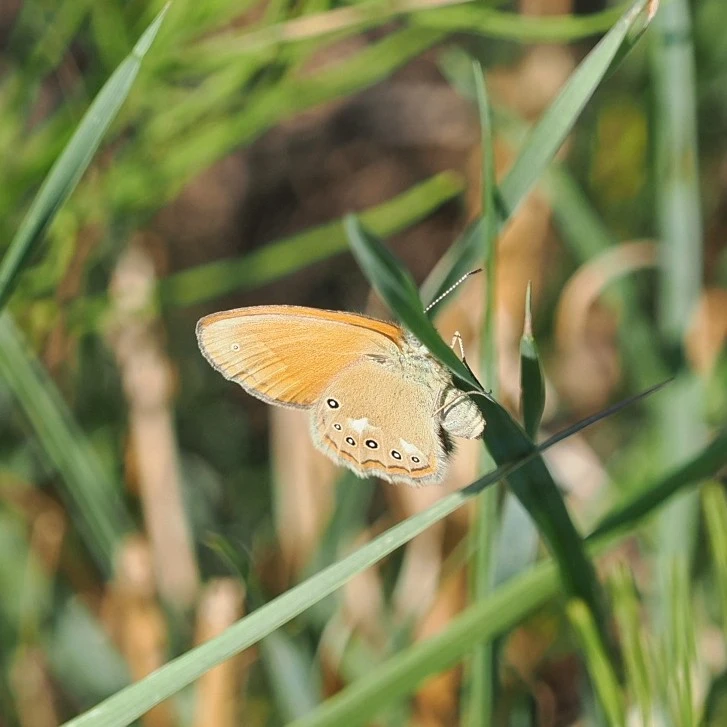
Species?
Coenonympha glycerion (also Coenonympha iphis)
